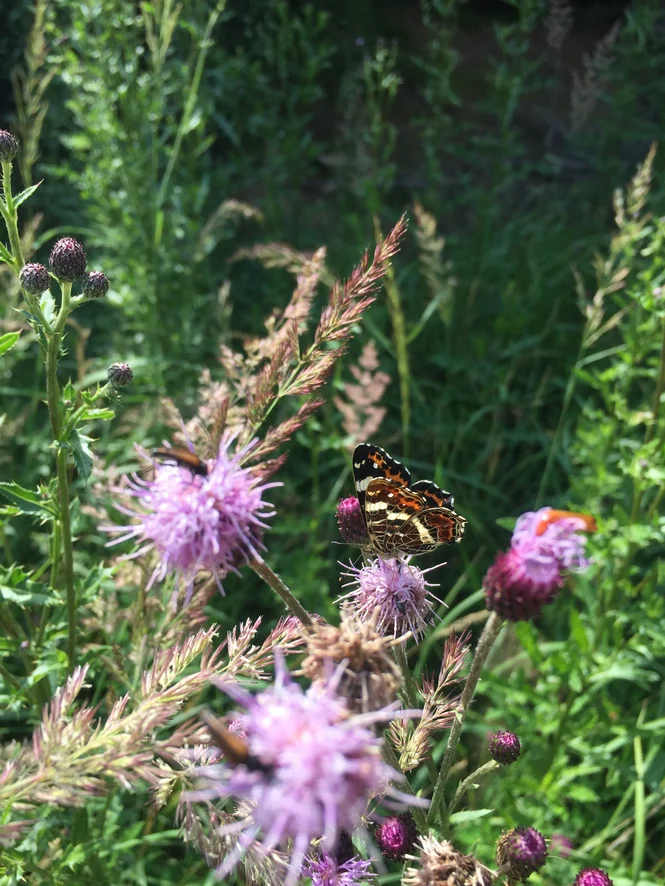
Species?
Araschnia levana
